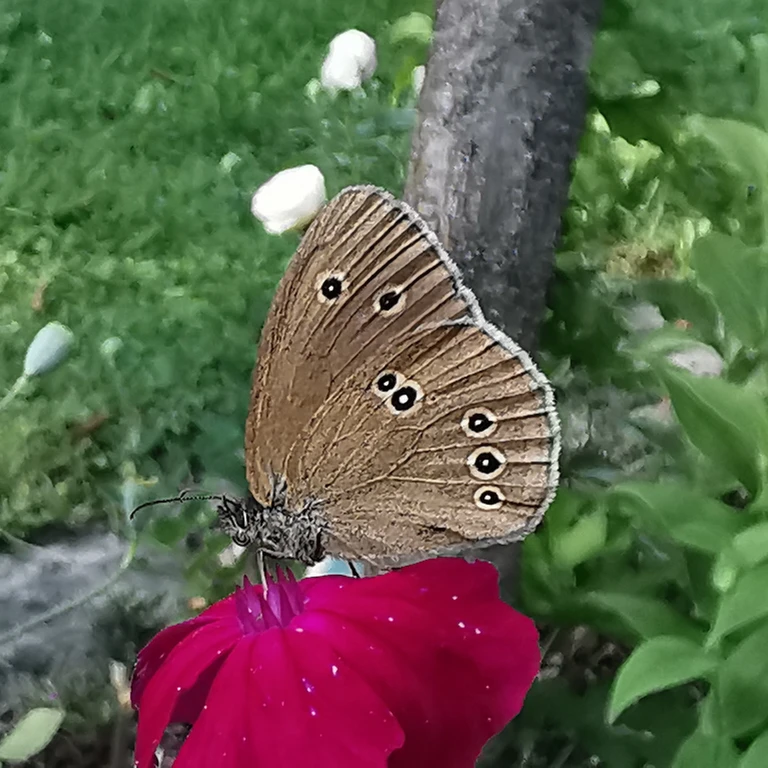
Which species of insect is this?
Aphantopus hyperantus
